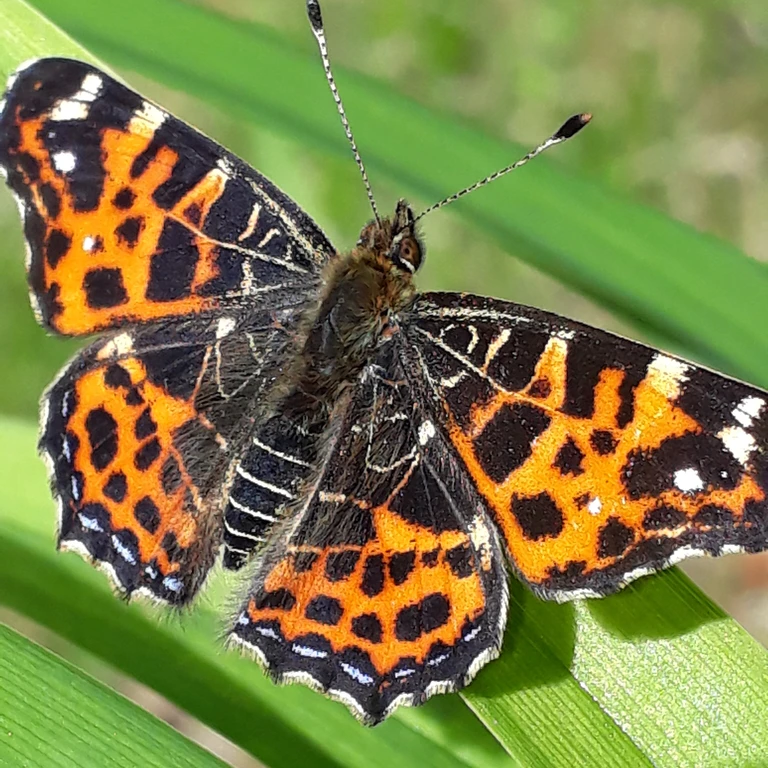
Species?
Araschnia levana
